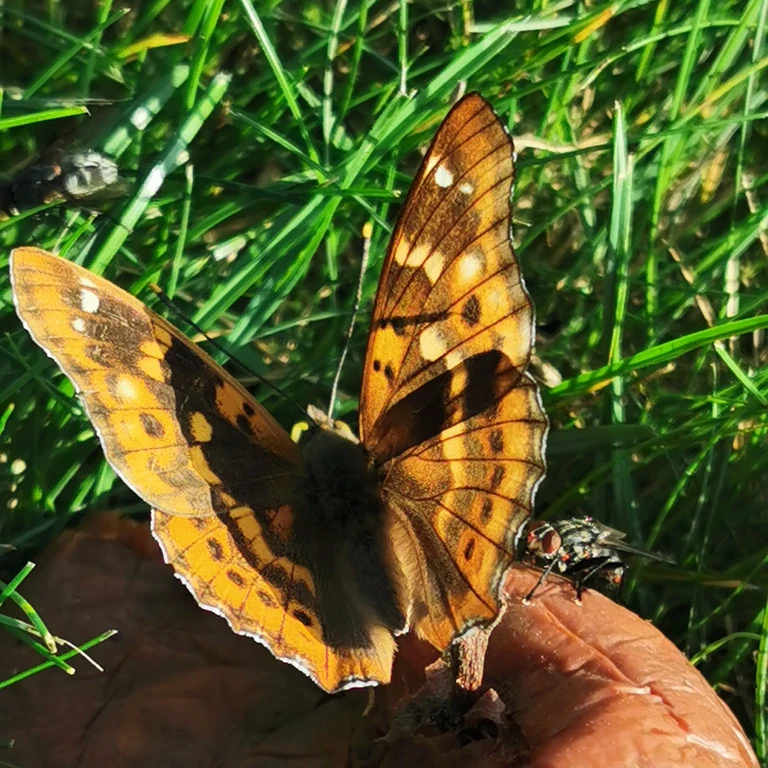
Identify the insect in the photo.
Apatura ilia
